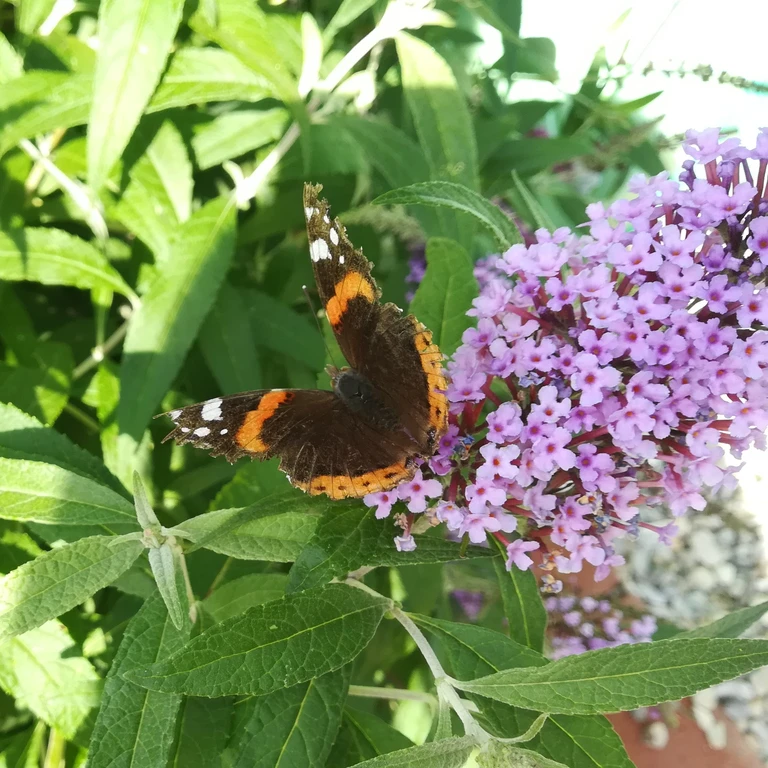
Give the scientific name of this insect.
Vanessa atalanta
